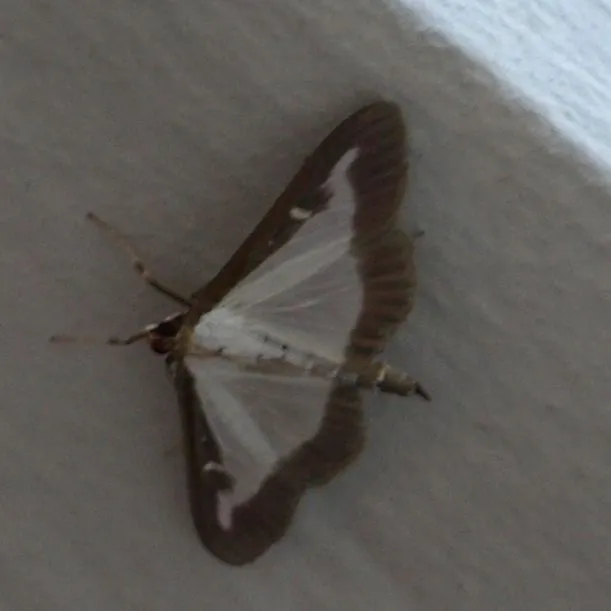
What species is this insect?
Cydalima perspectalis
